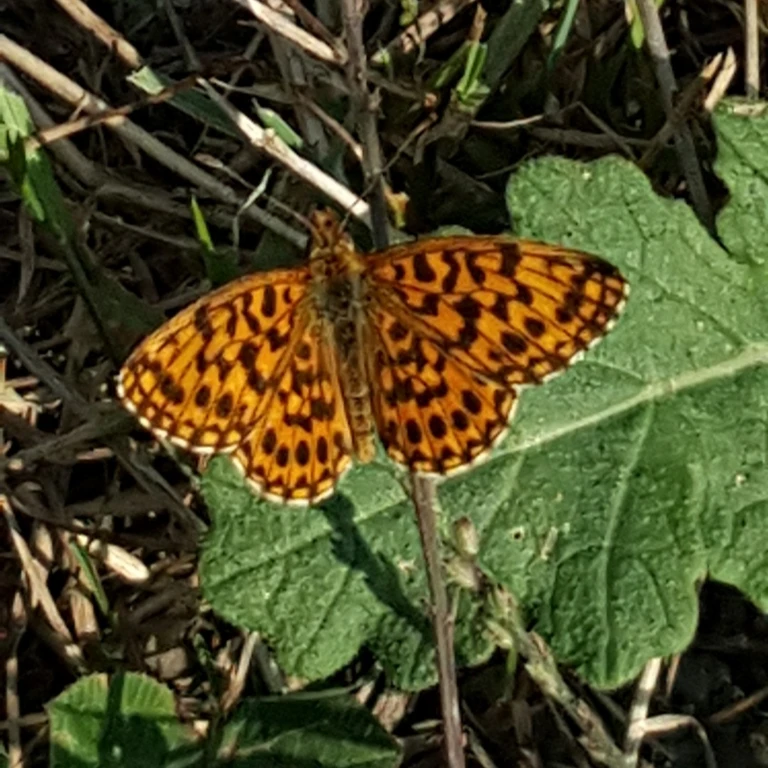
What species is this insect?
Boloria dia
